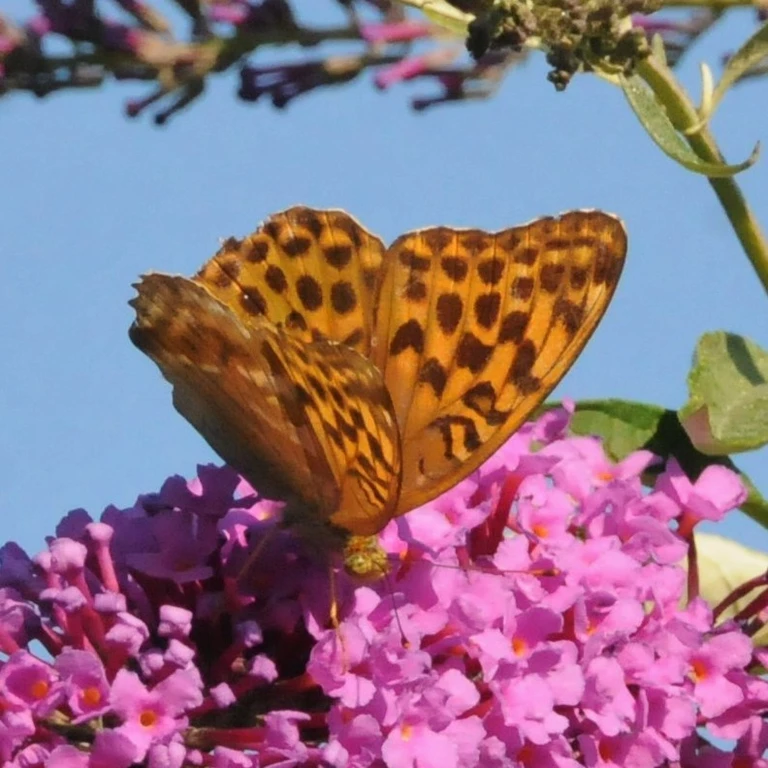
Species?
Argynnis paphia
